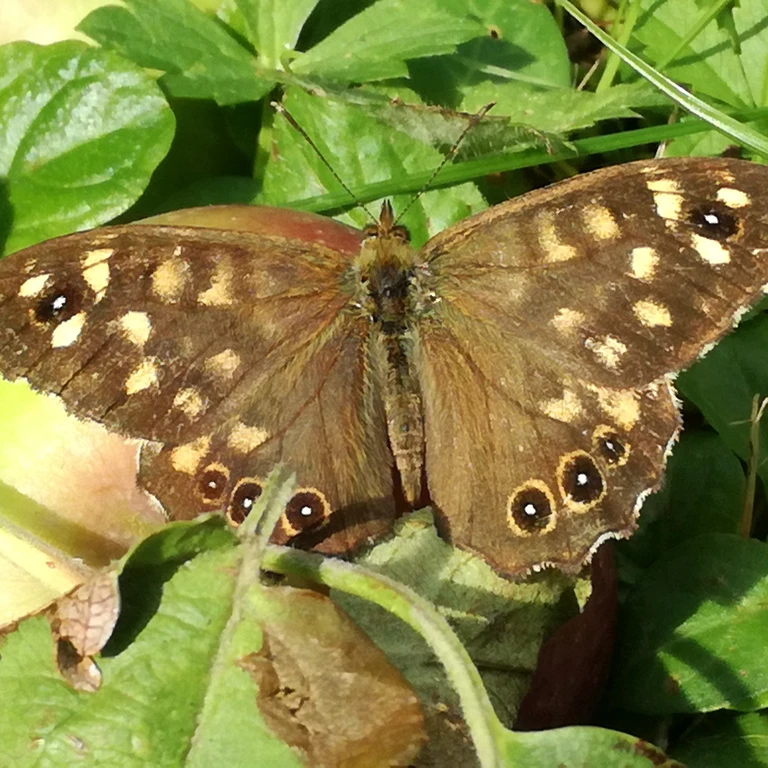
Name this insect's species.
Pararge aegeria
